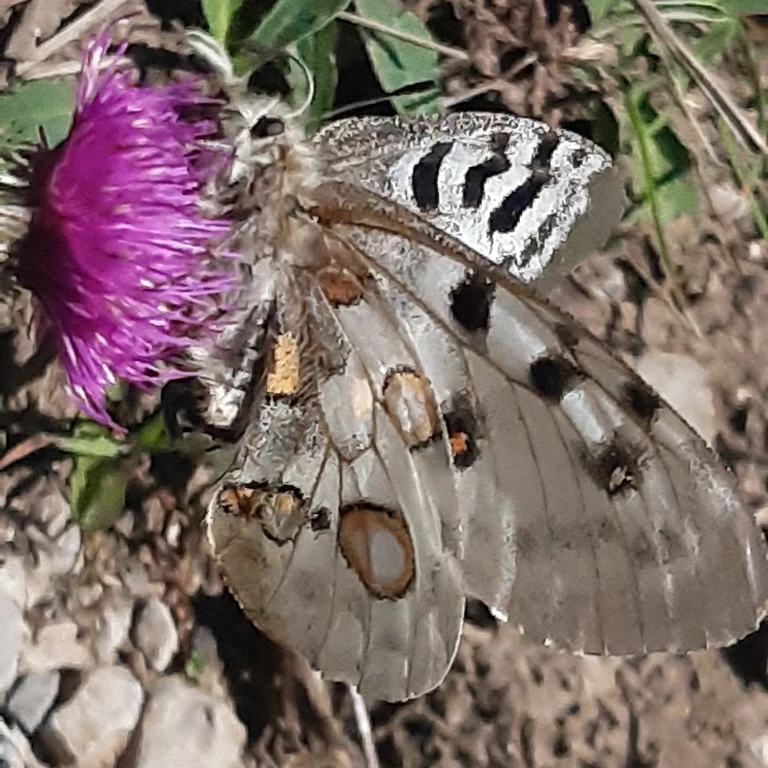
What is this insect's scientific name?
Parnassius apollo
